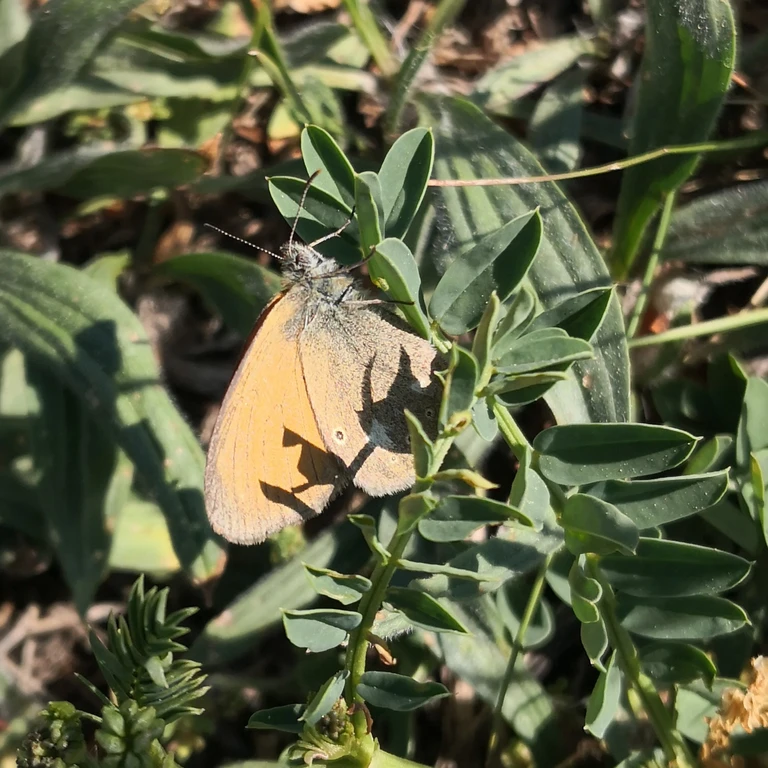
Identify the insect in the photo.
Coenonympha glycerion (also Coenonympha iphis)
